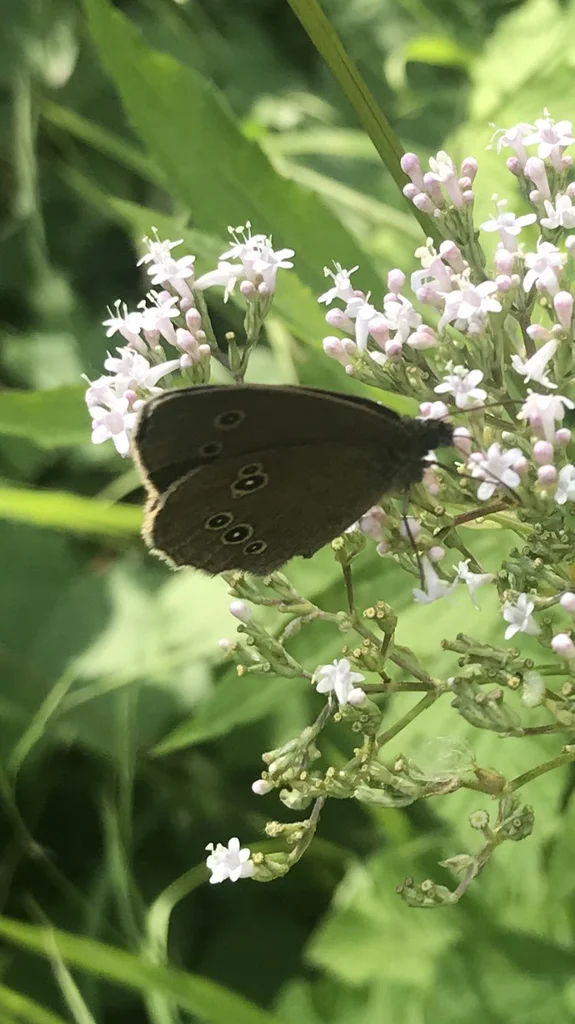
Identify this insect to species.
Aphantopus hyperantus
